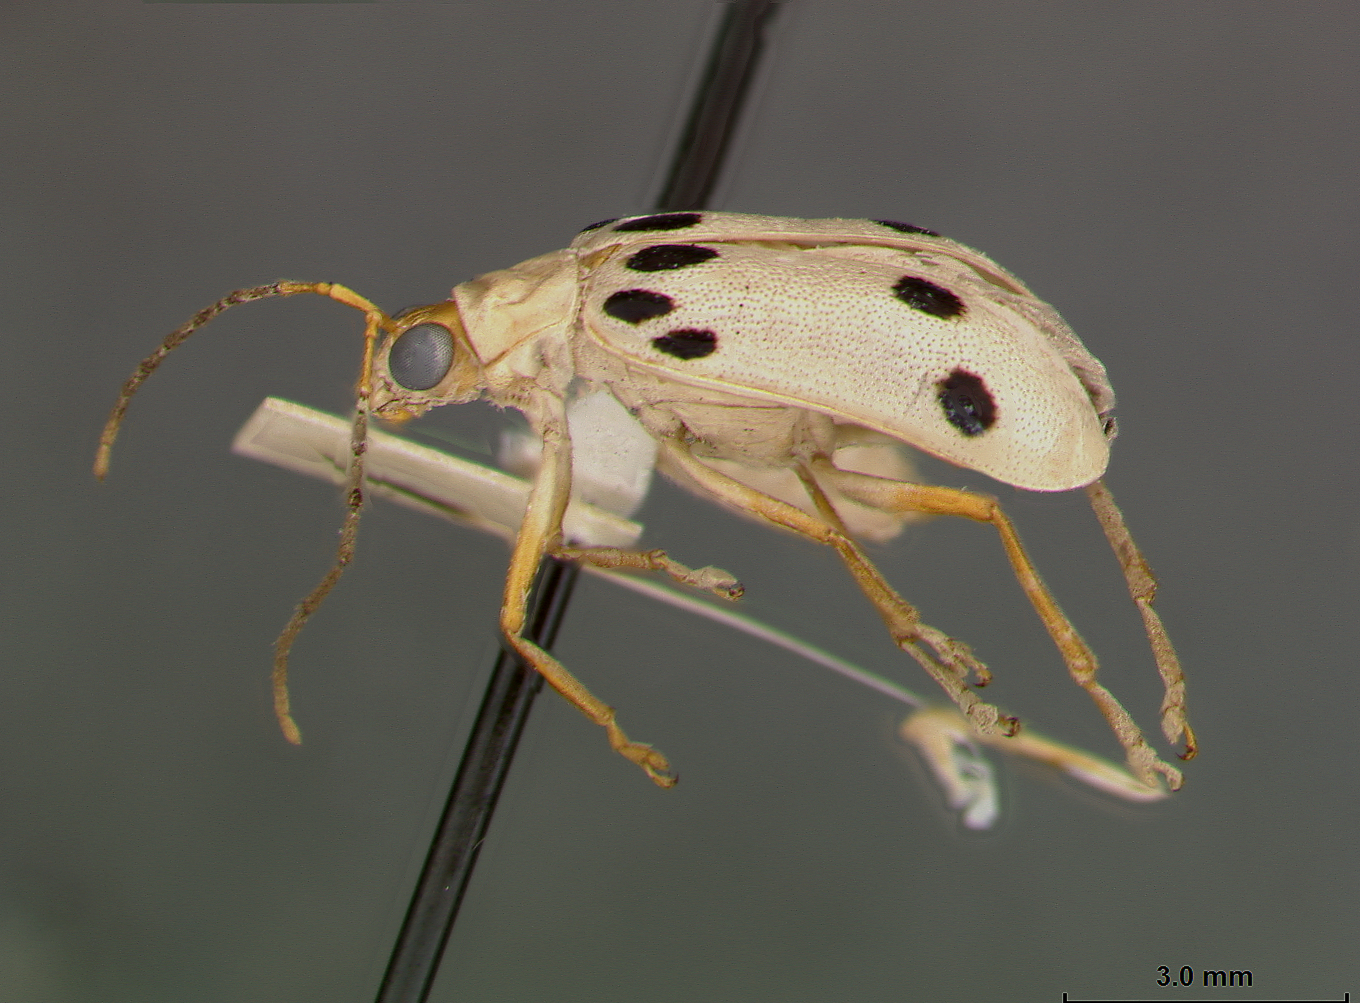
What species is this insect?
Neobrotica decimsignata
